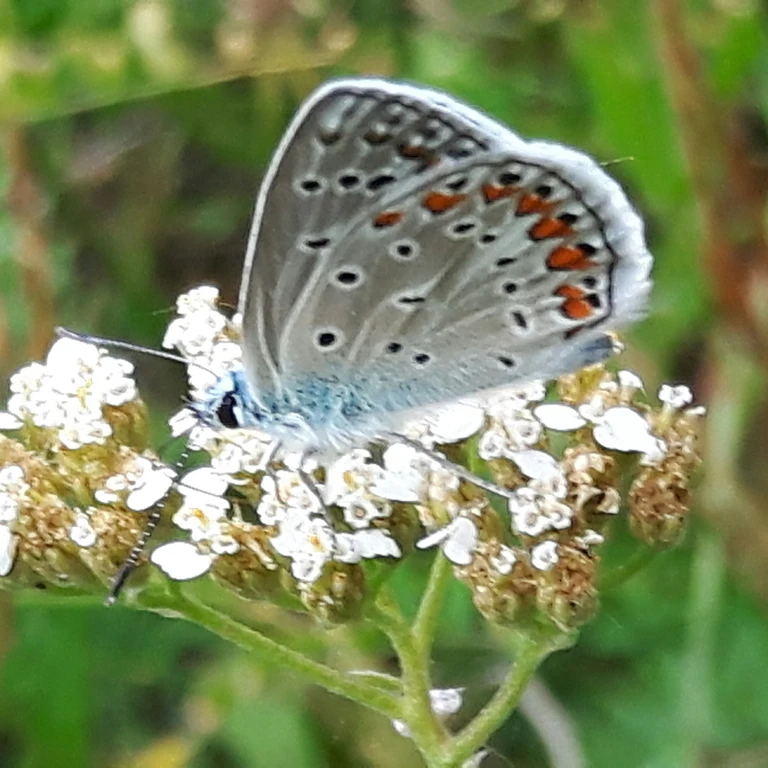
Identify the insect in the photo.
Polyommatus icarus
